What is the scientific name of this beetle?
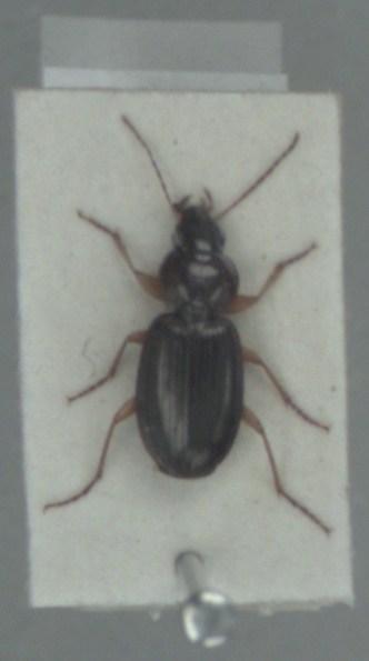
Olisthopus rotundatus
